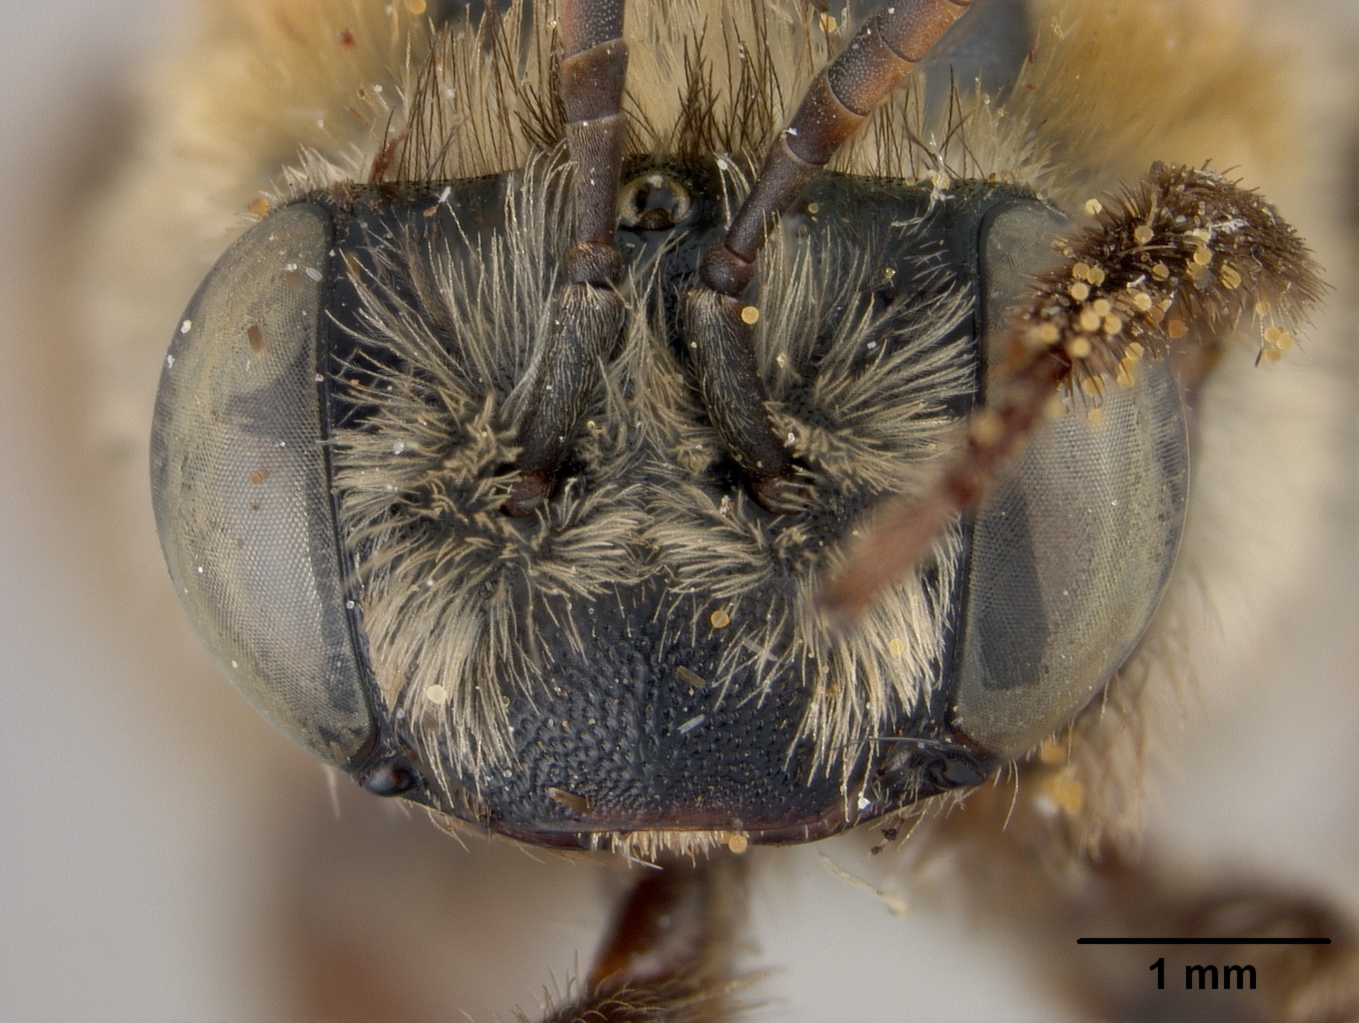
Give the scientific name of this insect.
Melissodes aurescens
